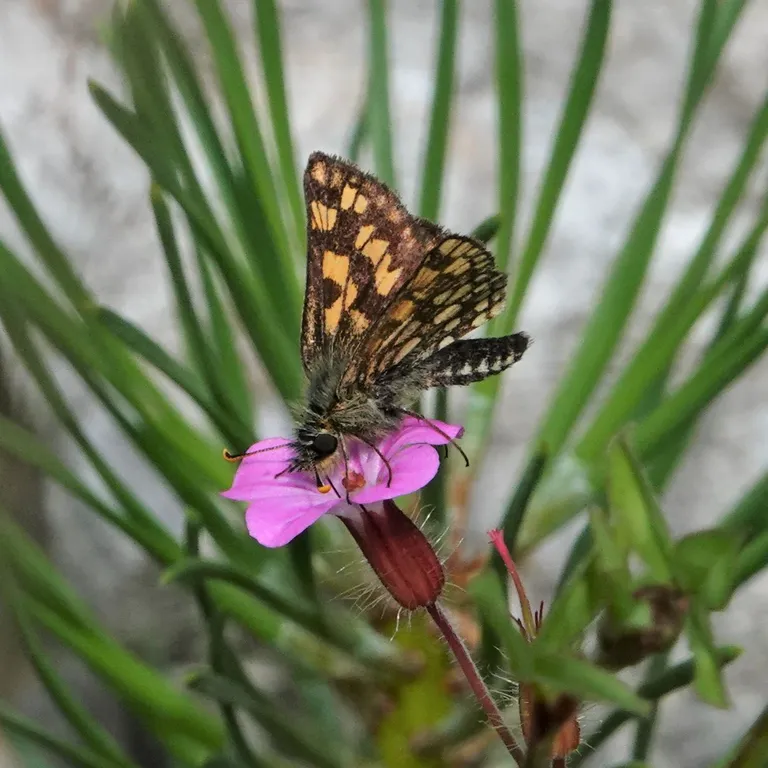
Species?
Carterocephalus palaemon
